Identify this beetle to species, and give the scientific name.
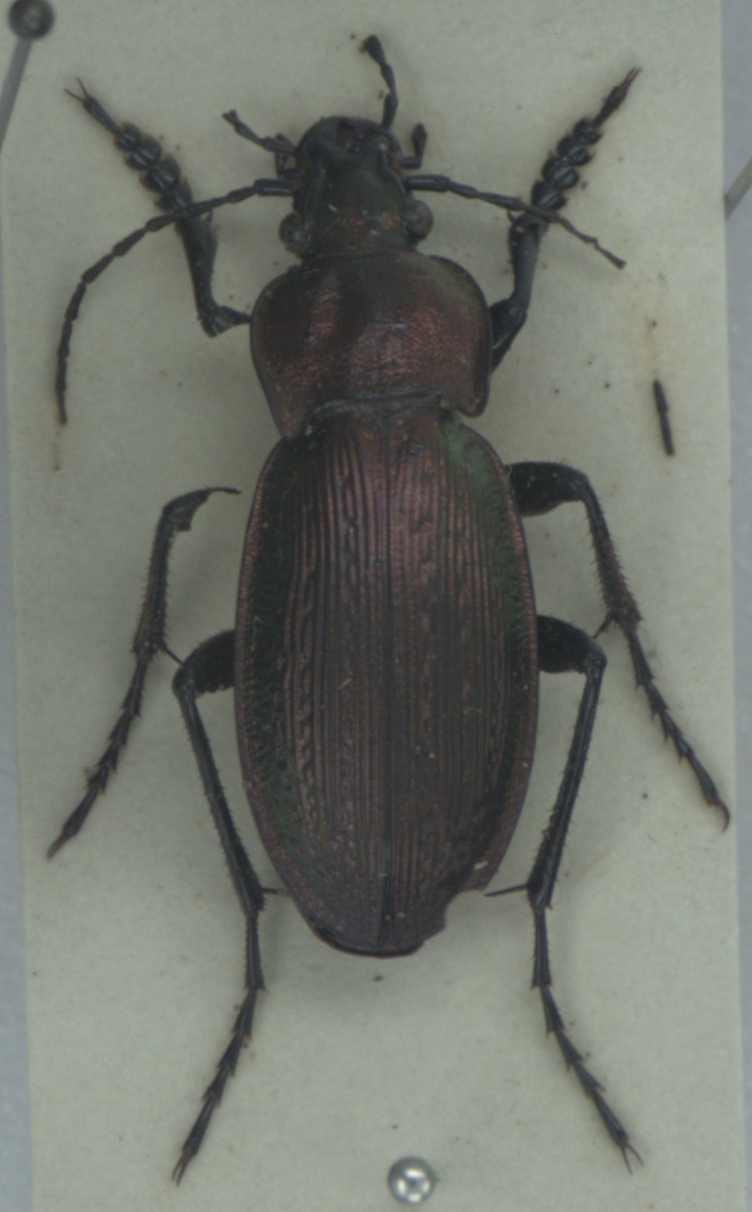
Carabus monilis
